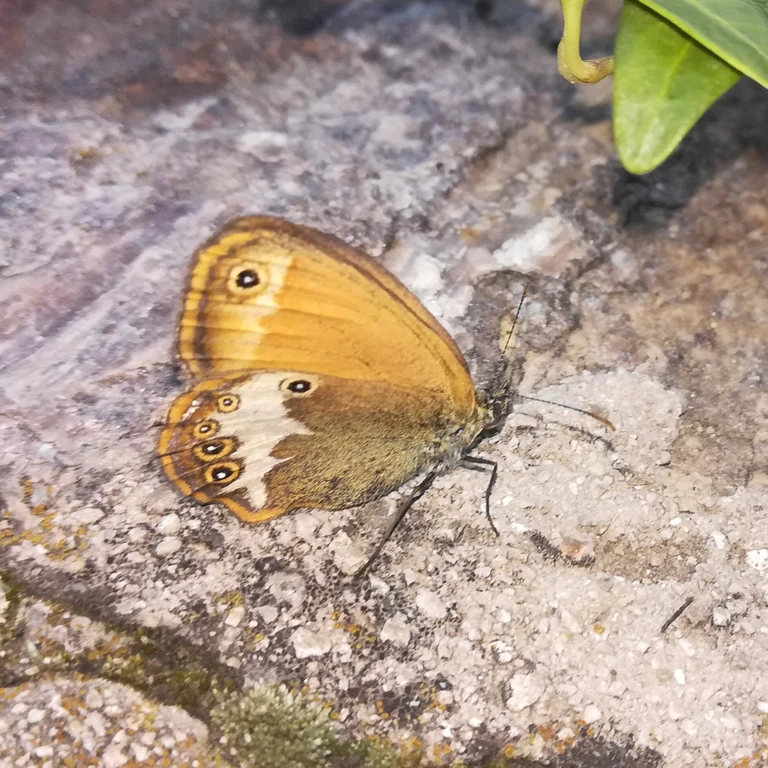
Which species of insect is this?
Coenonympha arcania
